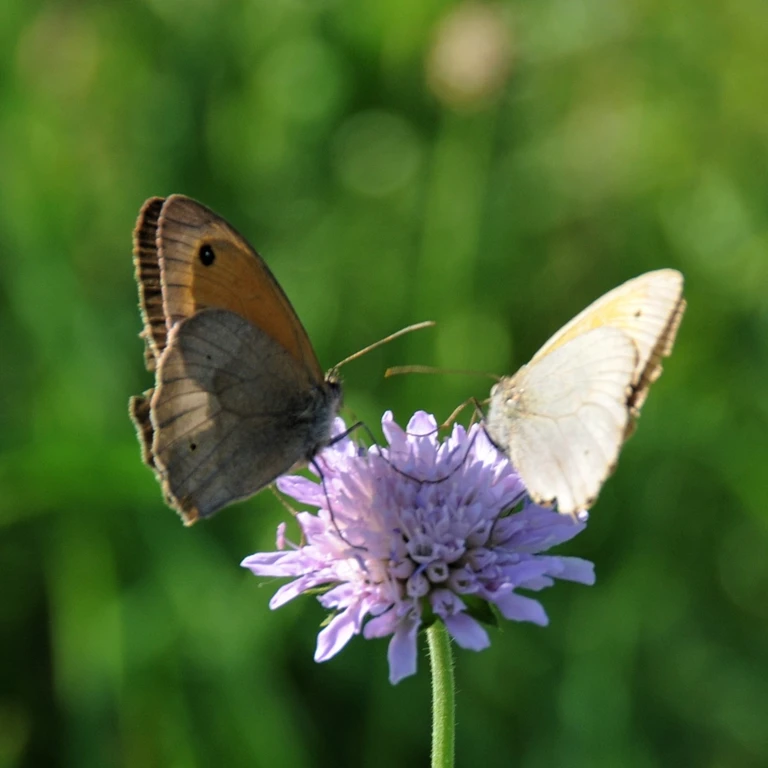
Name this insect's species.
Maniola jurtina
